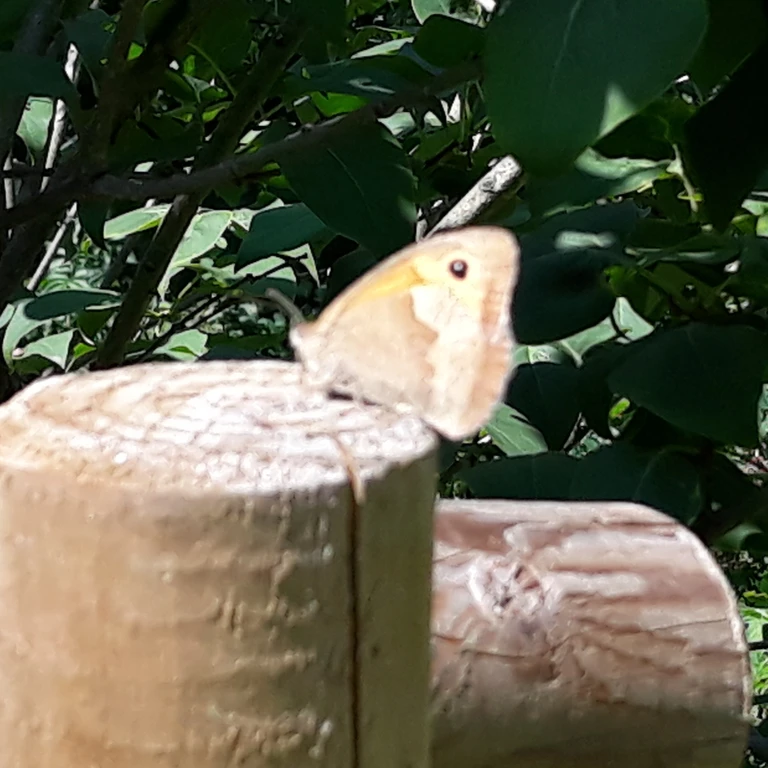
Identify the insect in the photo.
Maniola jurtina
